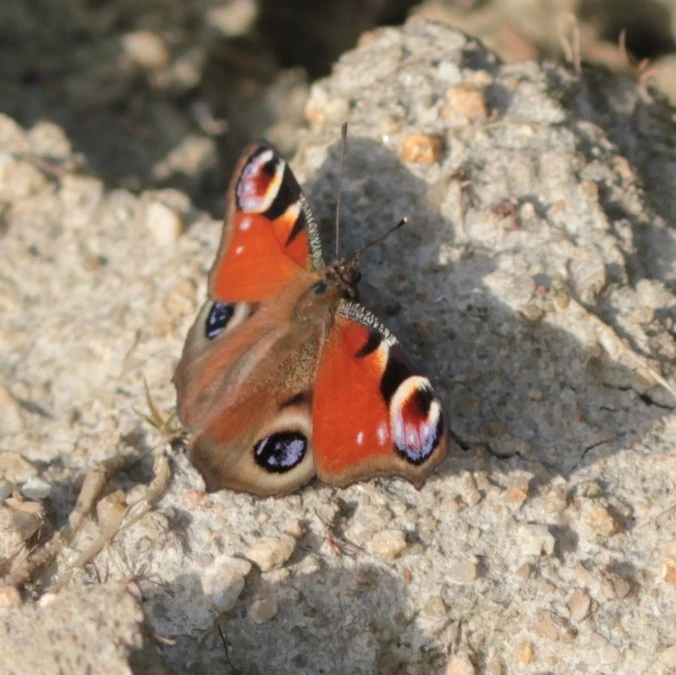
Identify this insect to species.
Aglais io
